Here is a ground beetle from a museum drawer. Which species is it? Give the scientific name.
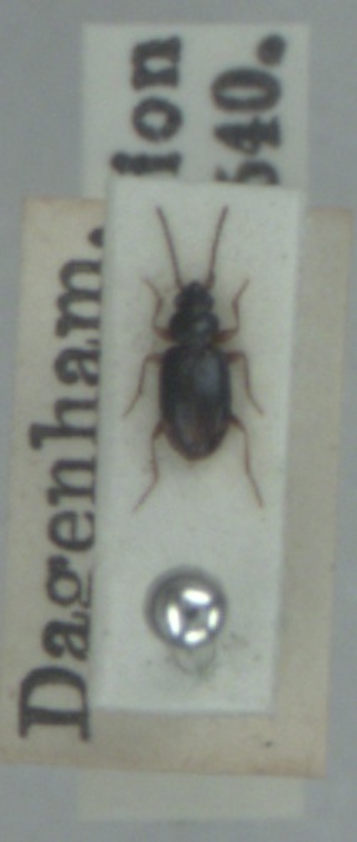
Bembidion assimile
